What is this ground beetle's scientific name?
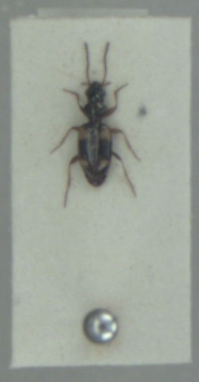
Bembidion quadrimaculatum
